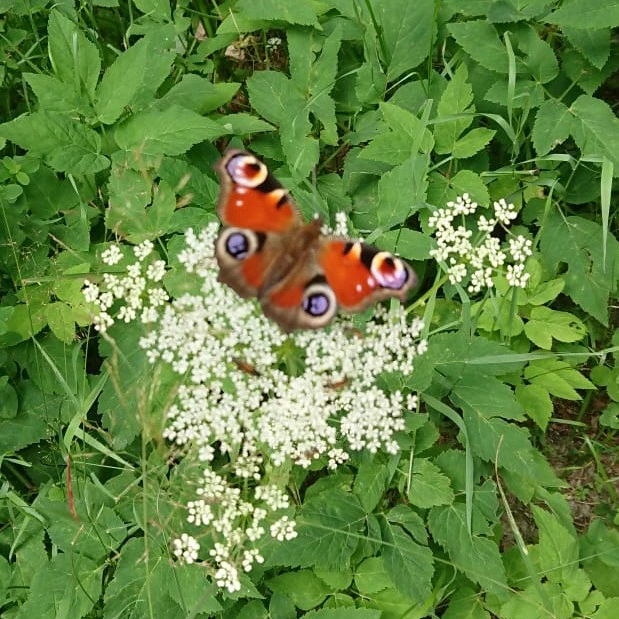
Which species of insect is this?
Aglais io
